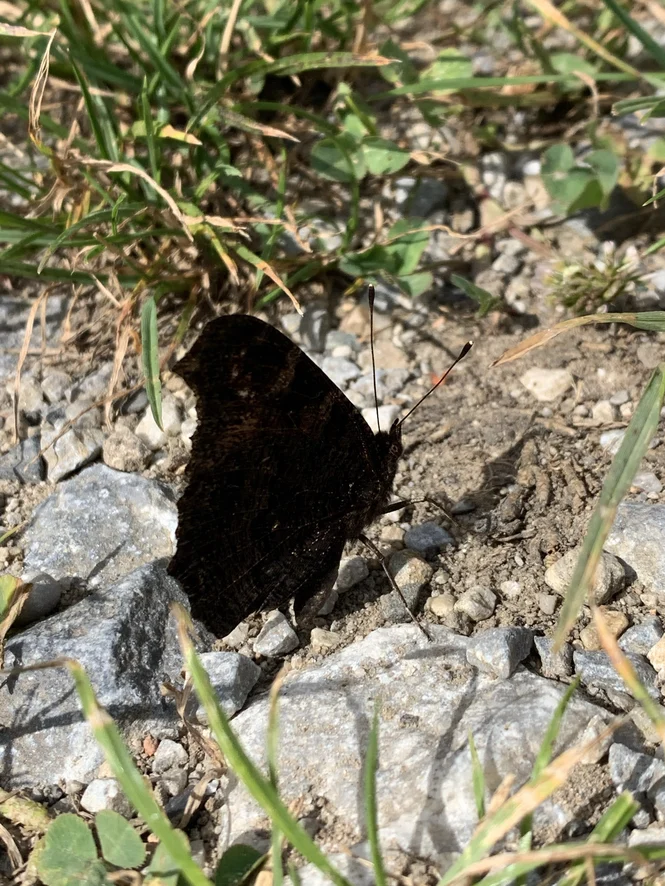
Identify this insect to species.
Aglais io
